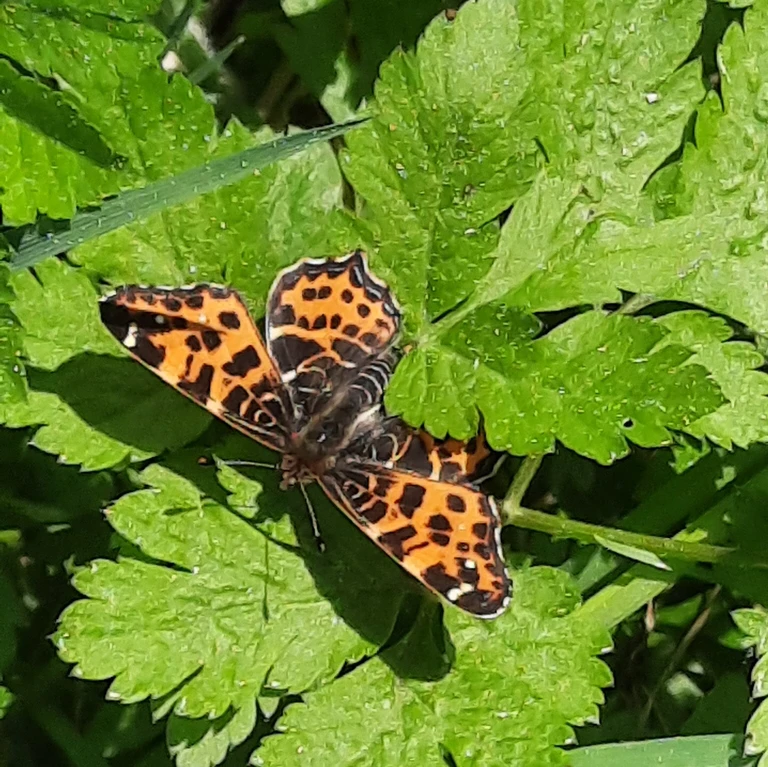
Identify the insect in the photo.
Araschnia levana
